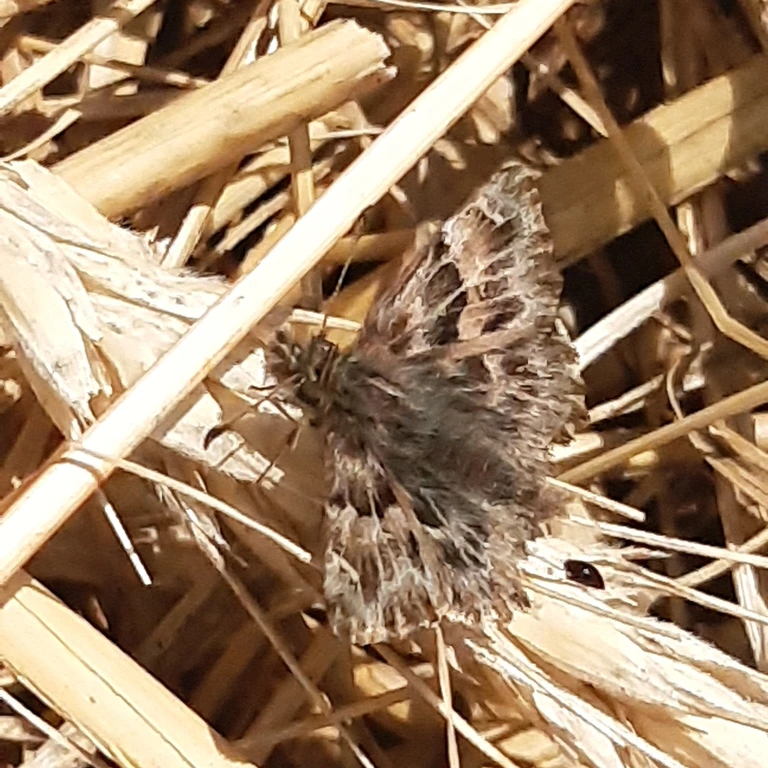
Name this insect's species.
Carcharodus alceae
